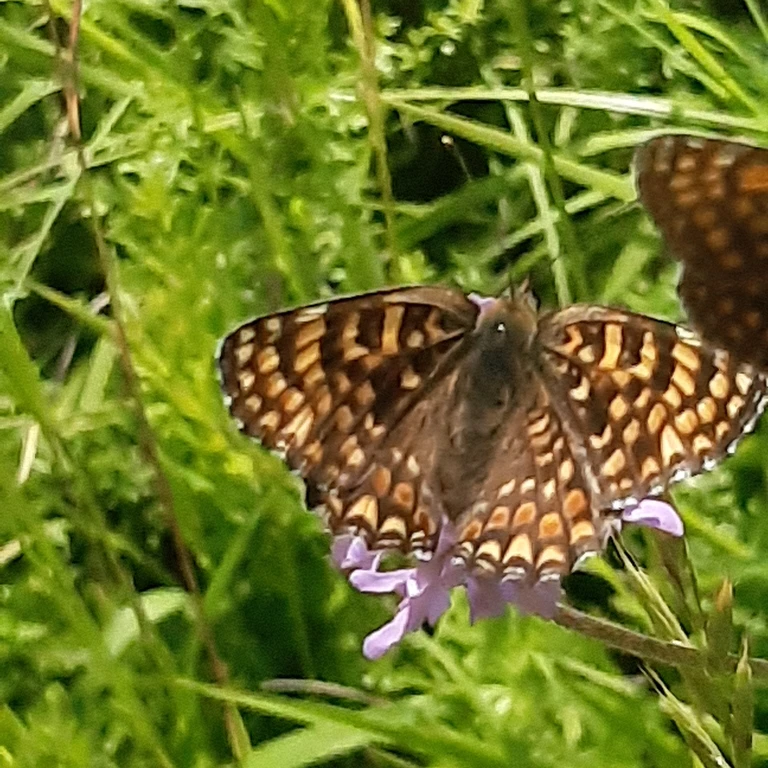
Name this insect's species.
Melitaea phoebe
